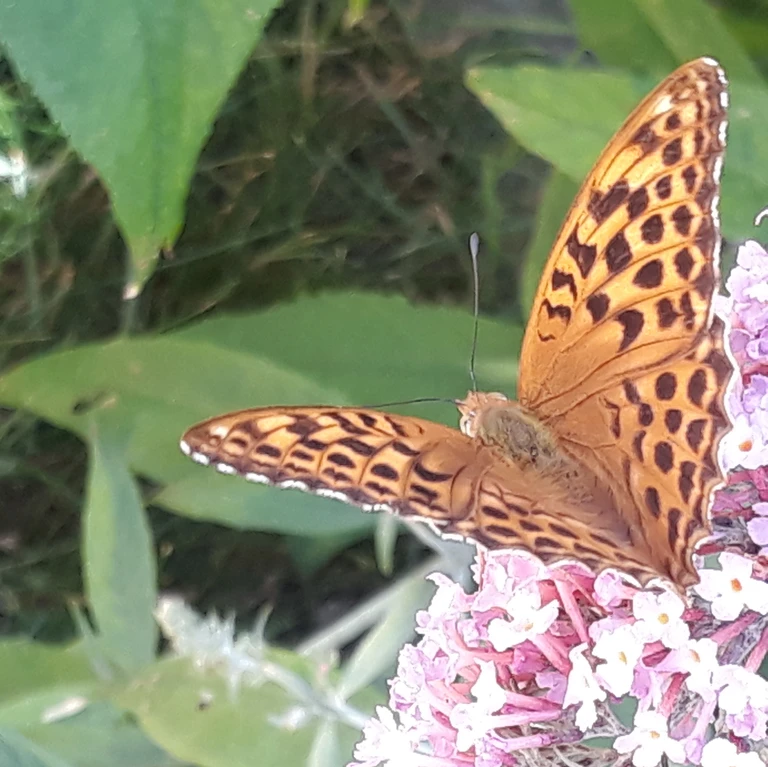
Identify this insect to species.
Argynnis paphia
